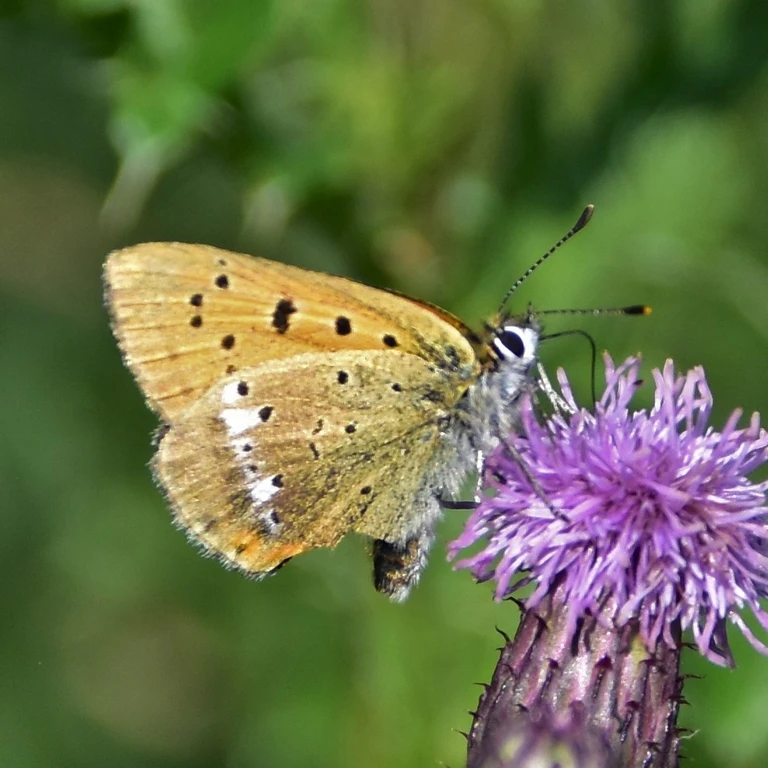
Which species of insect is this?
Lycaena virgaureae
